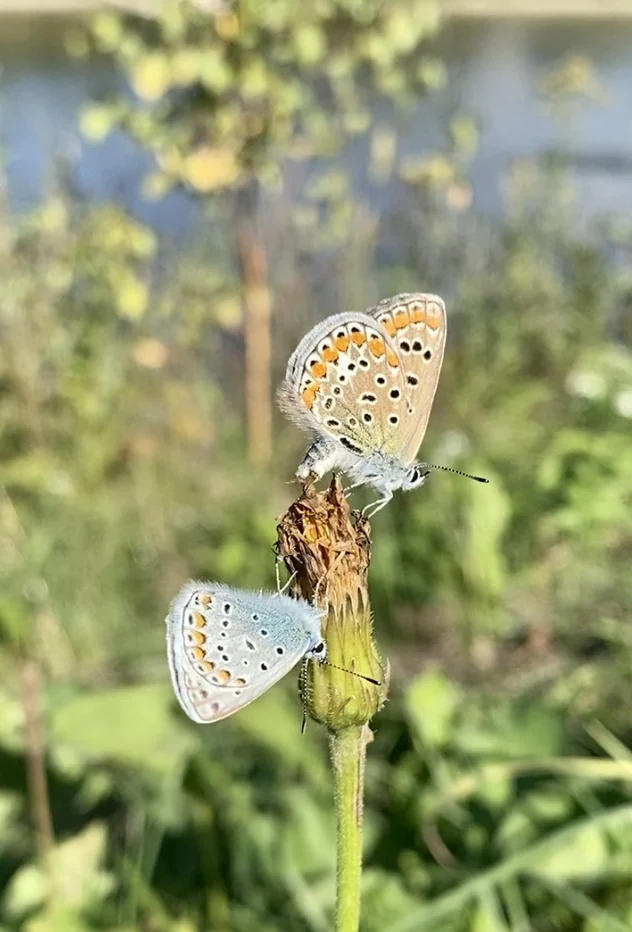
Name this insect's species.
Polyommatus icarus
